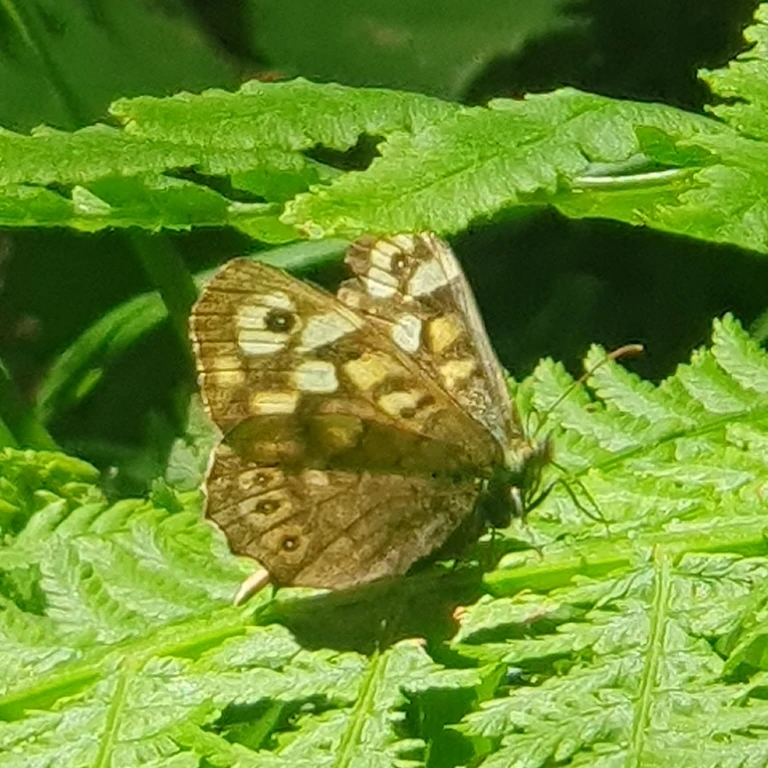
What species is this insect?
Pararge aegeria
